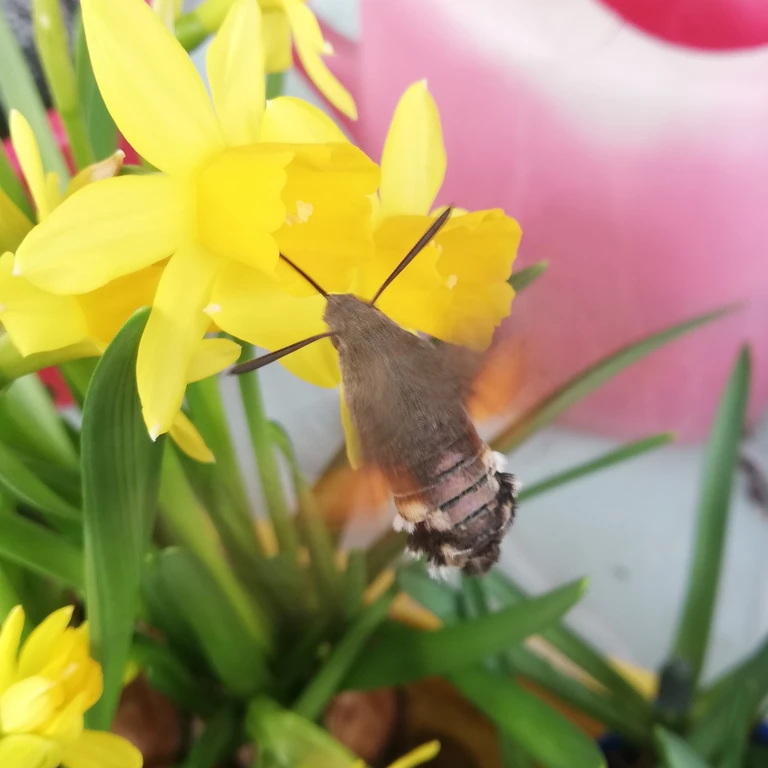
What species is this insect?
Macroglossum stellatarum
